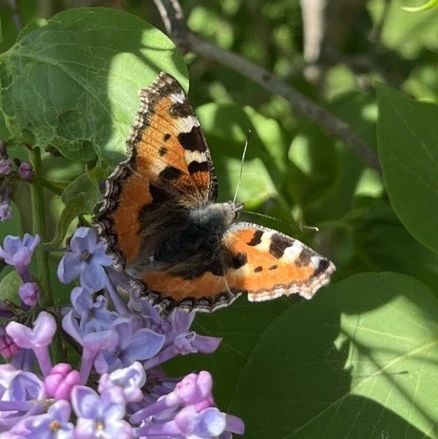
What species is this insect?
Aglais urticae
